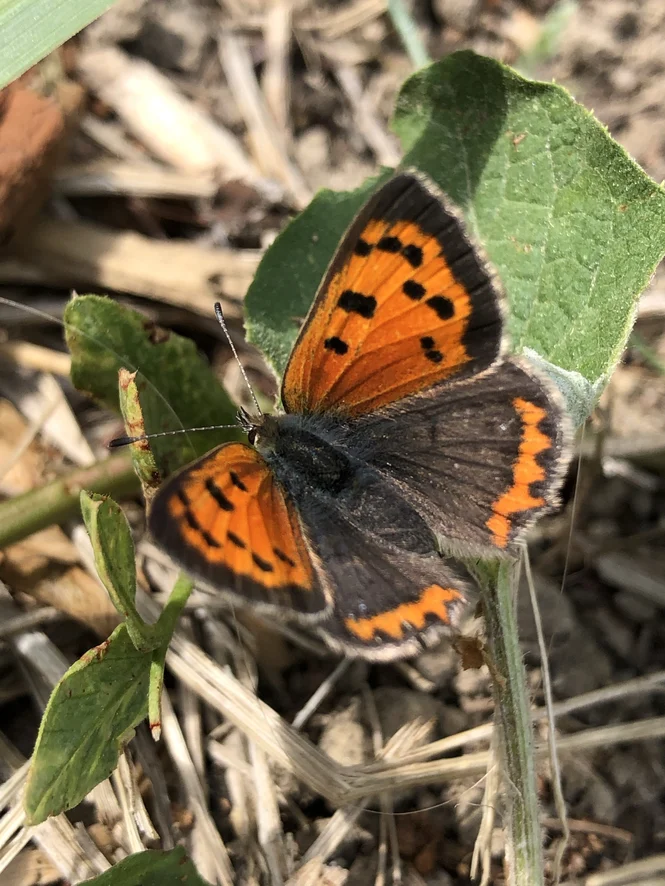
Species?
Lycaena phlaeas
